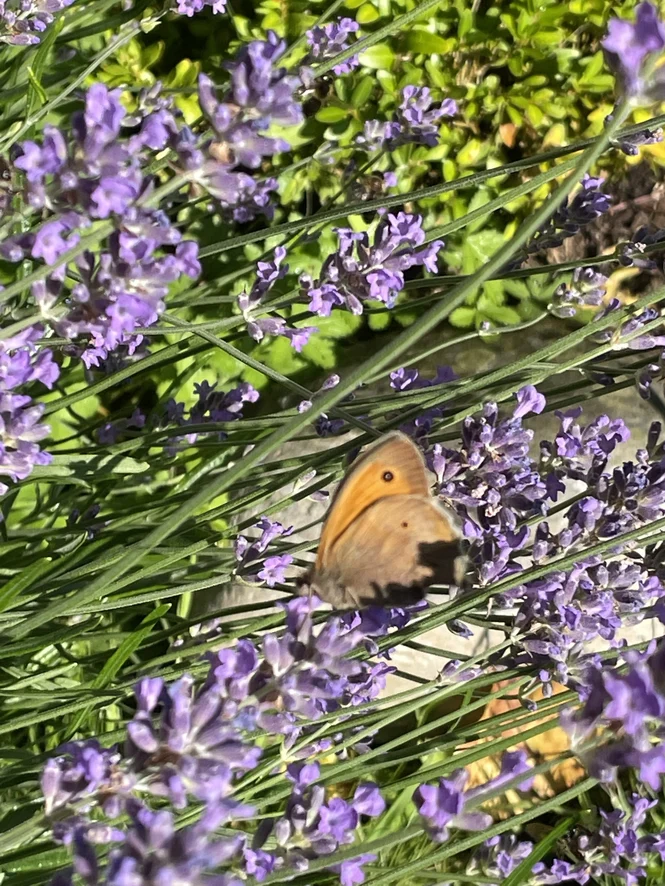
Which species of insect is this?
Maniola jurtina
